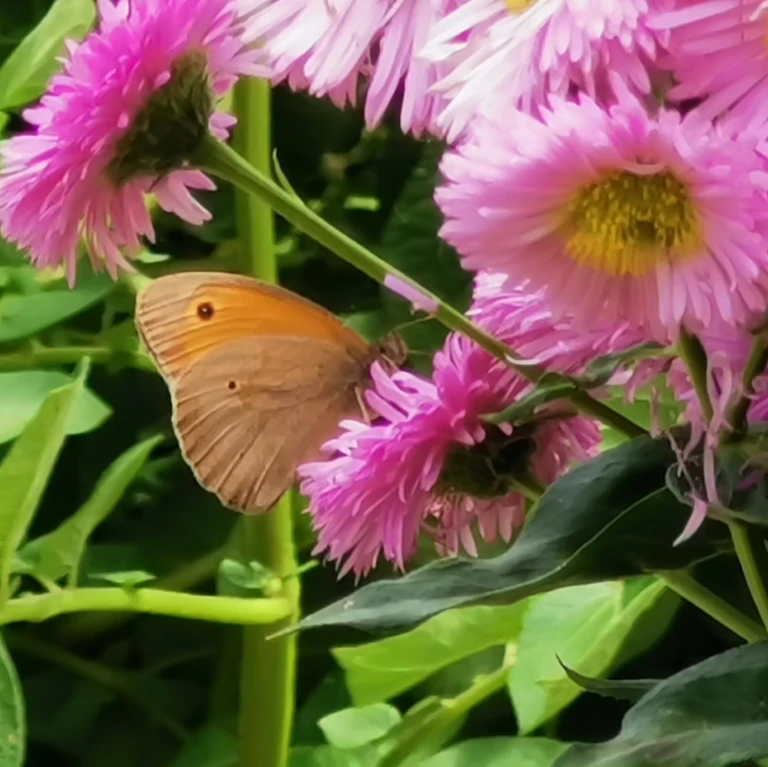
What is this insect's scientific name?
Maniola jurtina
